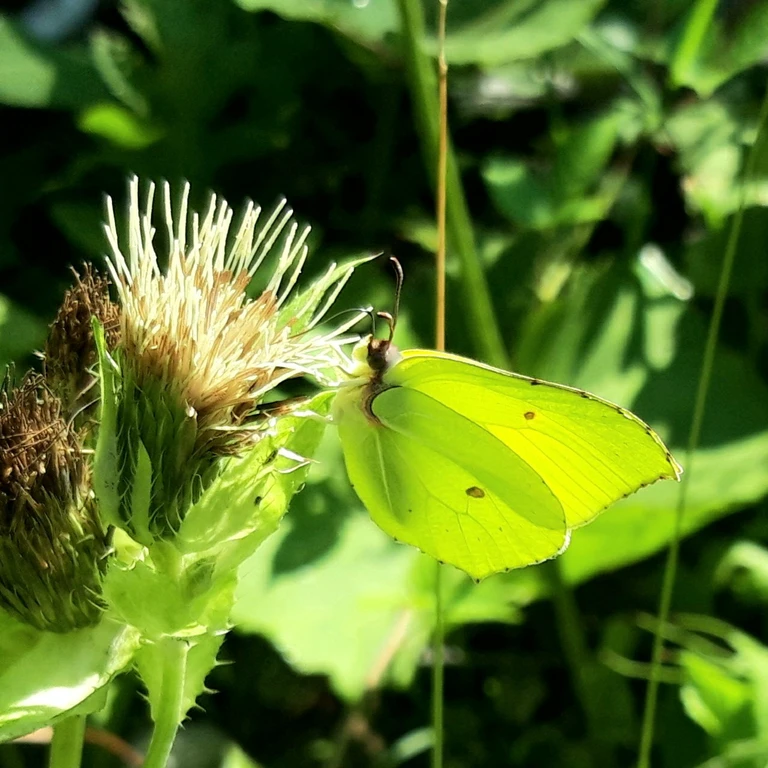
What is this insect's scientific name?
Gonepteryx rhamni
